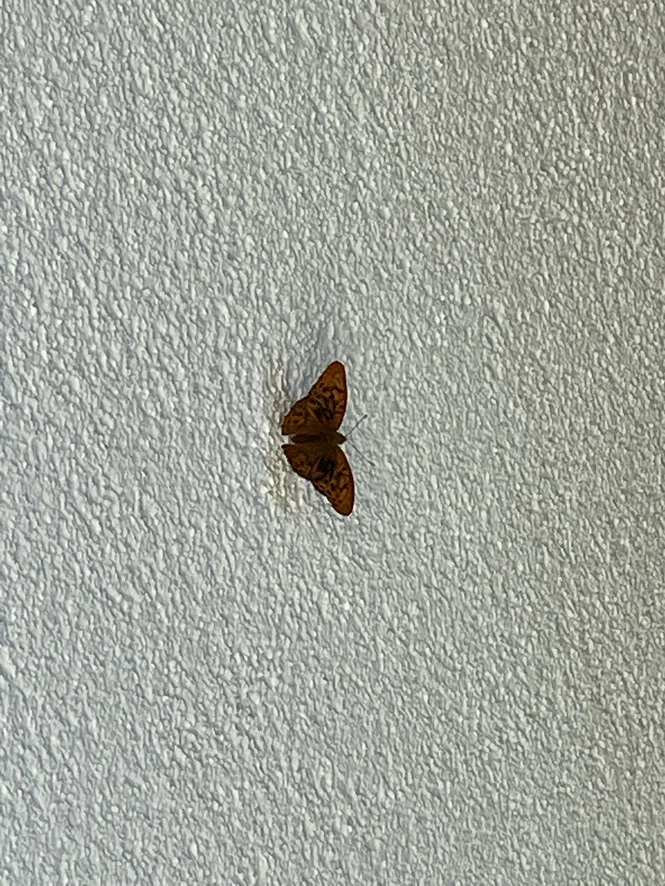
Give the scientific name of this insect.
Argynnis paphia
